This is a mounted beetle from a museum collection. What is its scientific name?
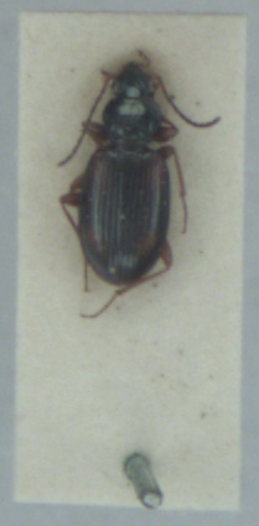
Bembidion tetracolum
